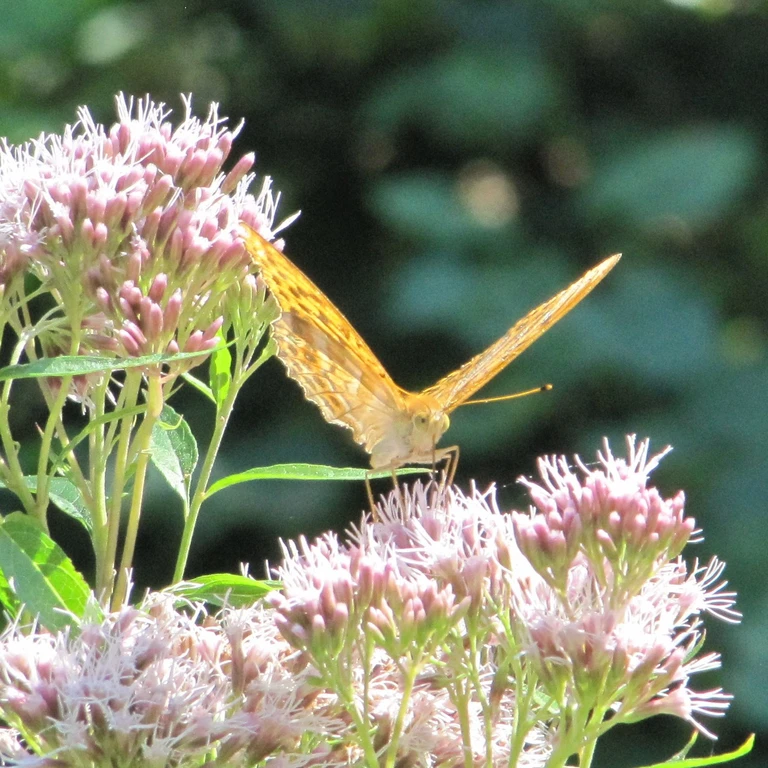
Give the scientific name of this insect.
Argynnis paphia
